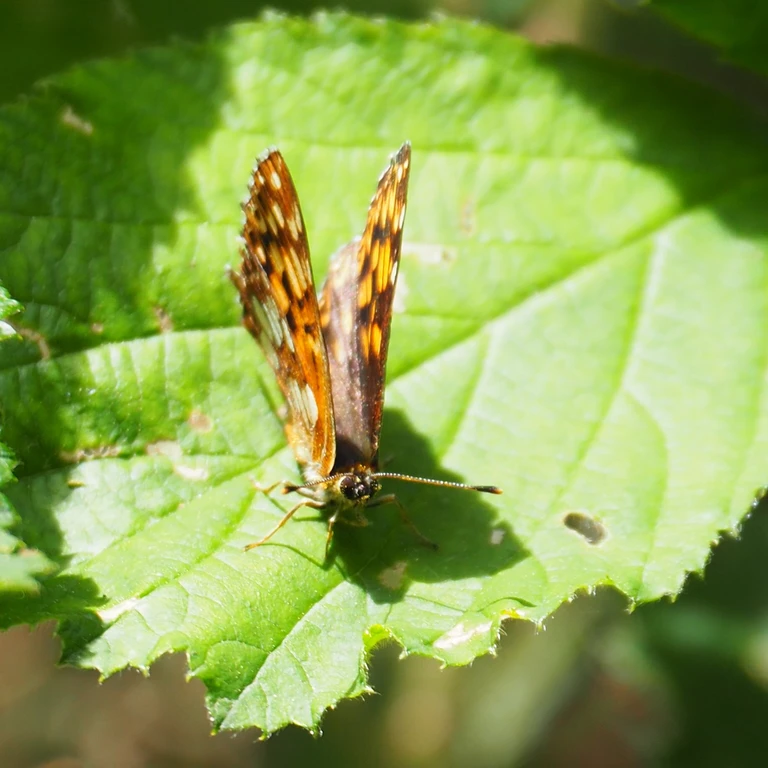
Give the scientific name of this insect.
Hamearis lucina
